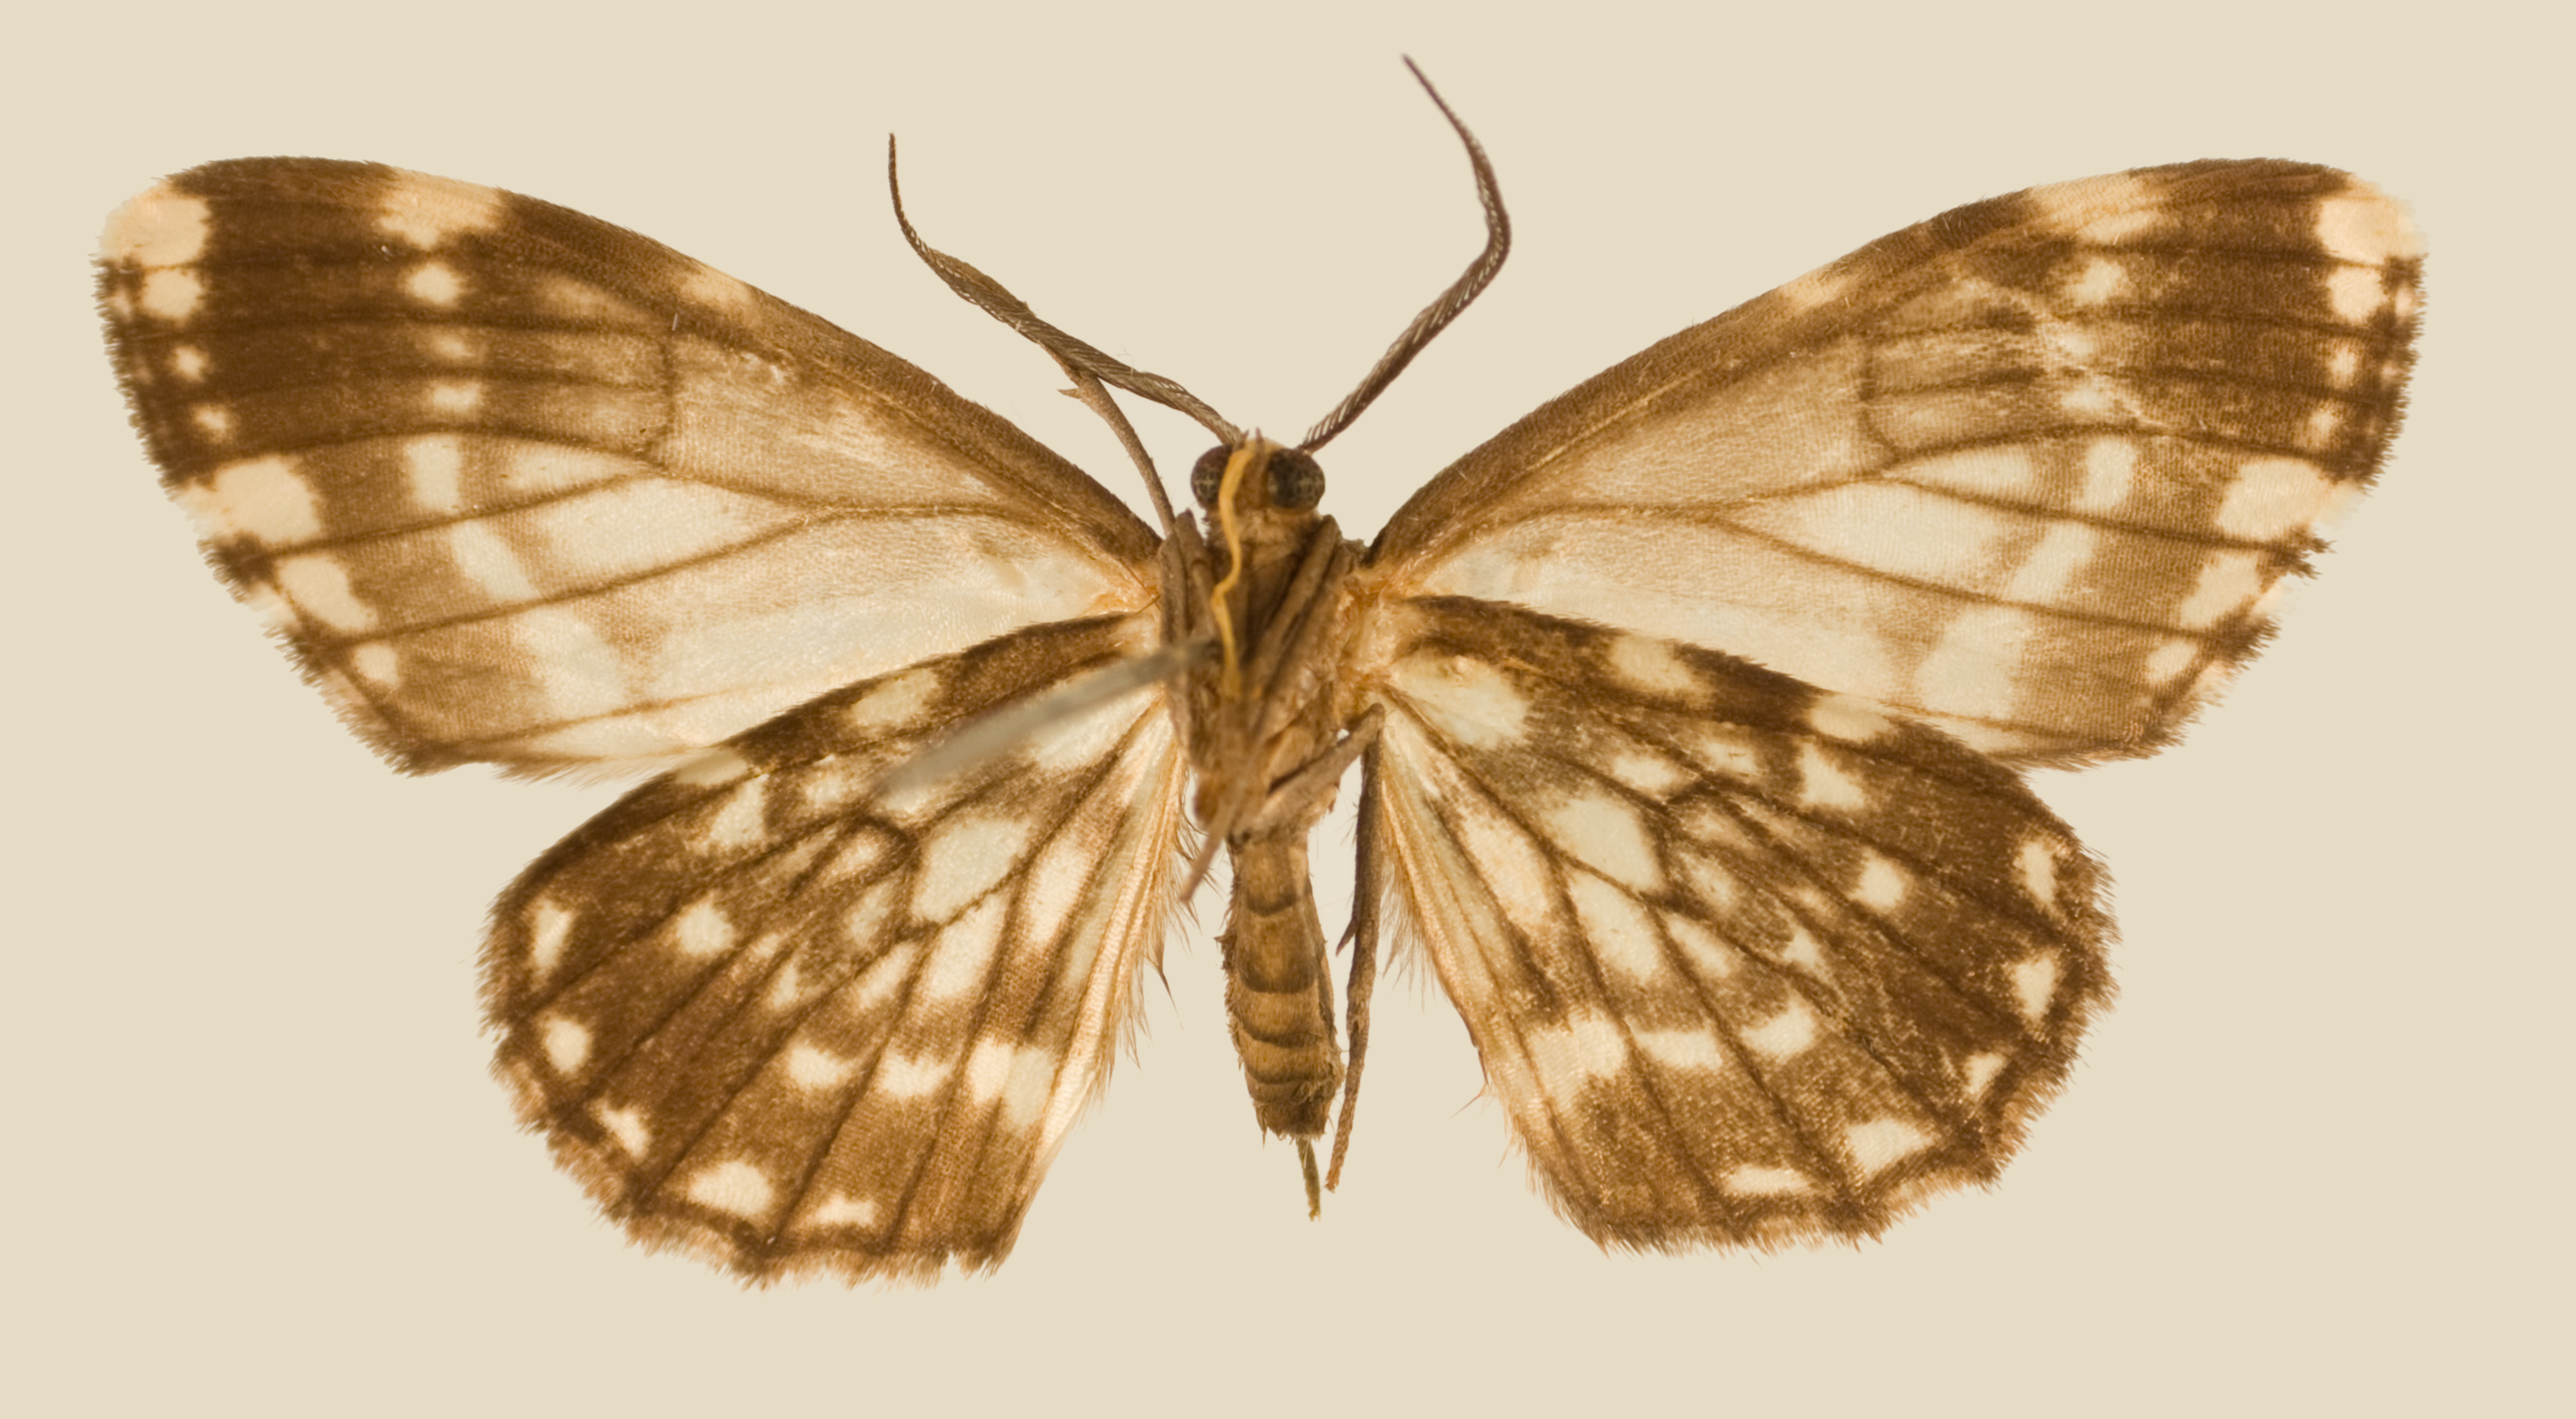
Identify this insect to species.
Nipteria perezi
